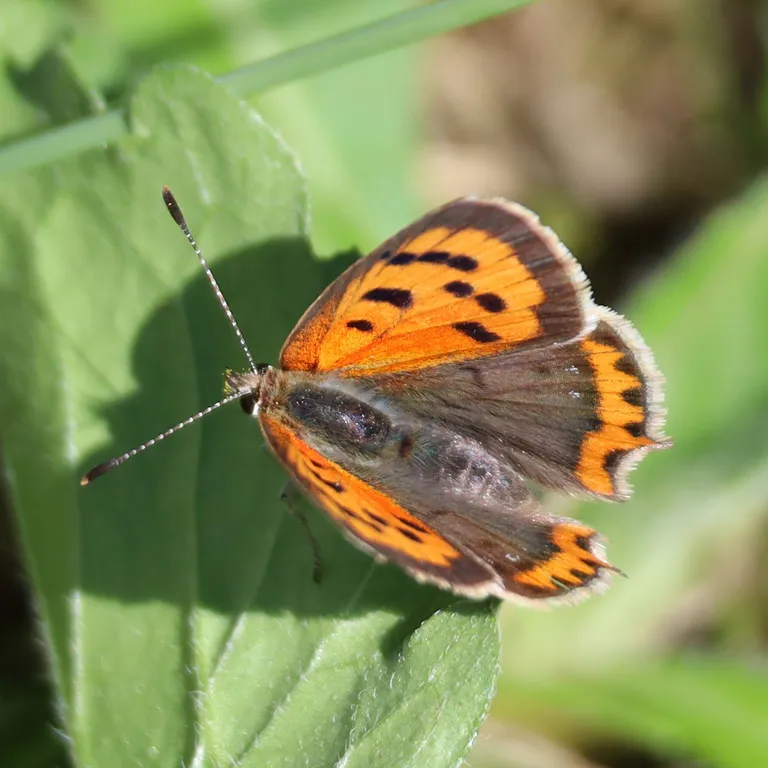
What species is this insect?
Lycaena phlaeas
